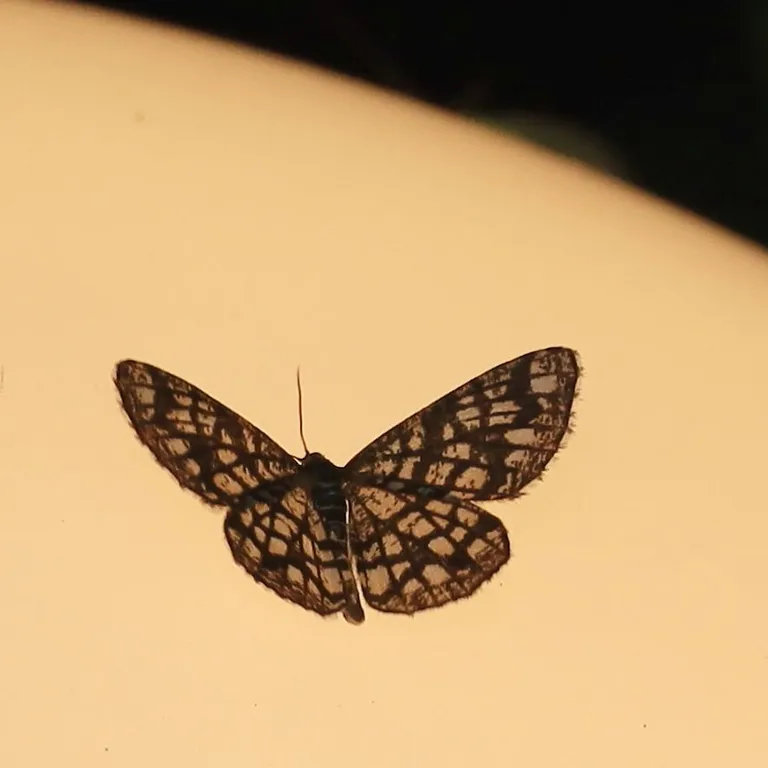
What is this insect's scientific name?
Chiasmia clathrata
